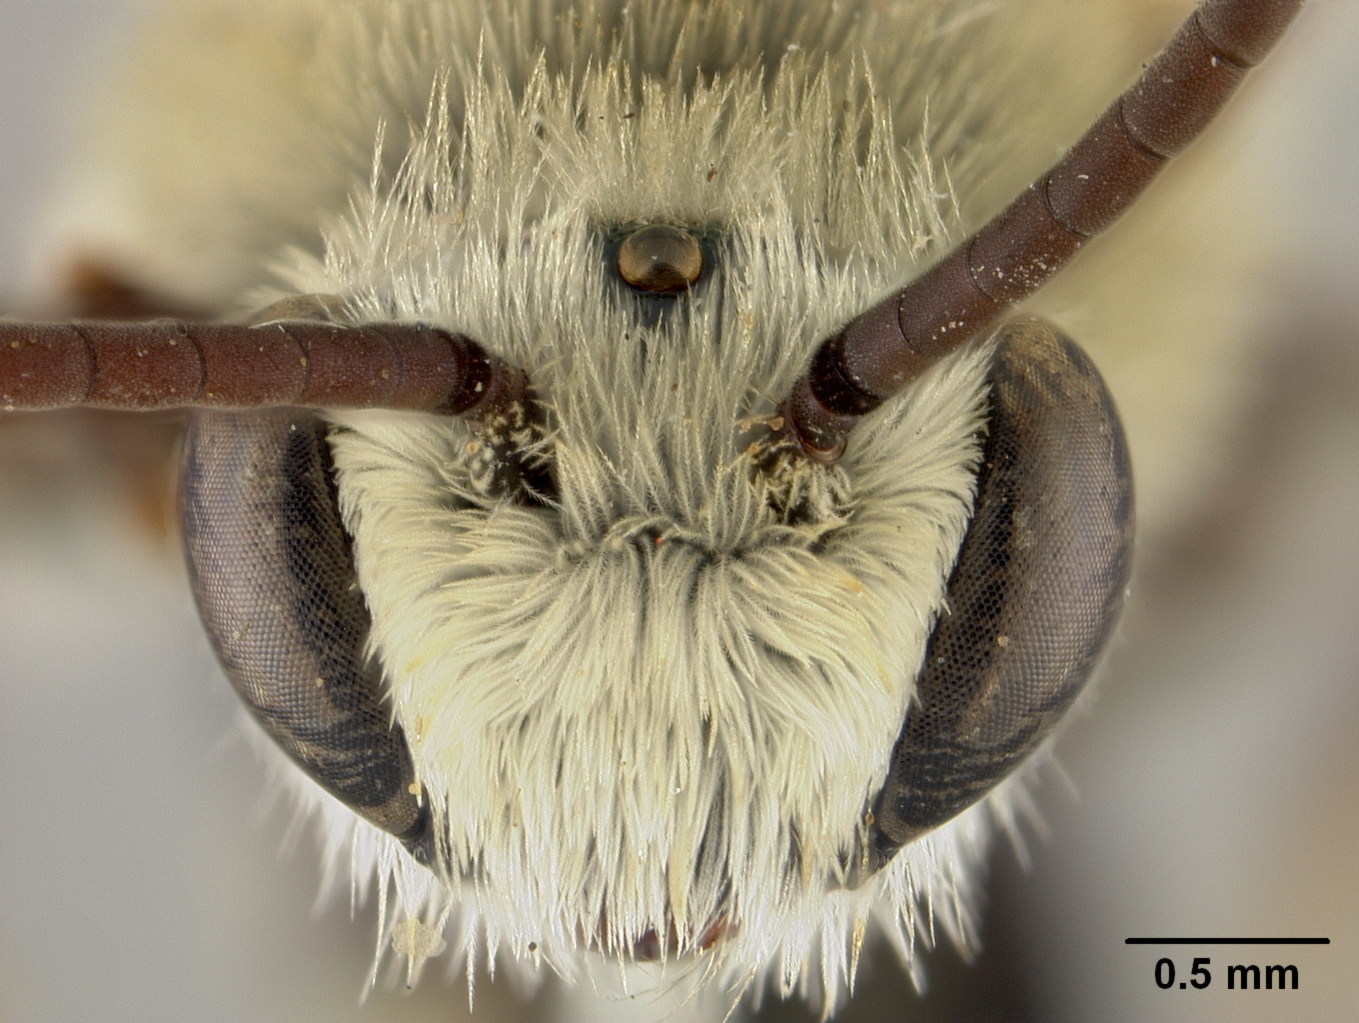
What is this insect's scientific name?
Colletes crucis
